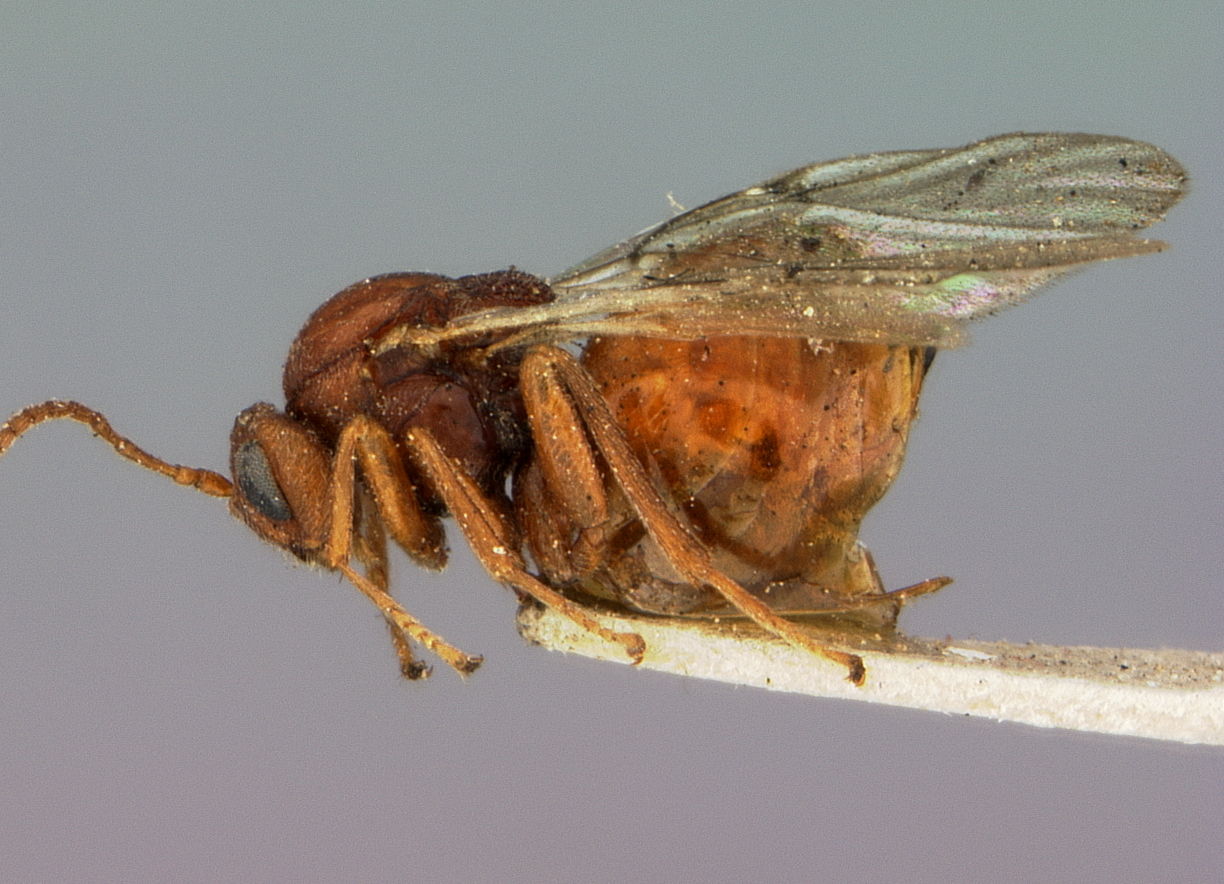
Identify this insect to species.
Andricus rileyi
